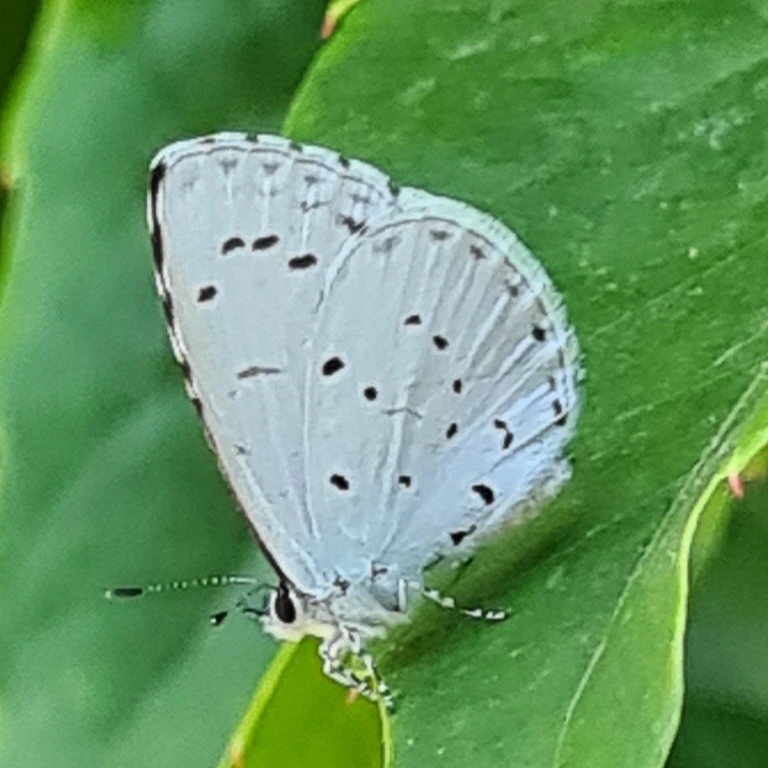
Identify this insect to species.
Celastrina argiolus
